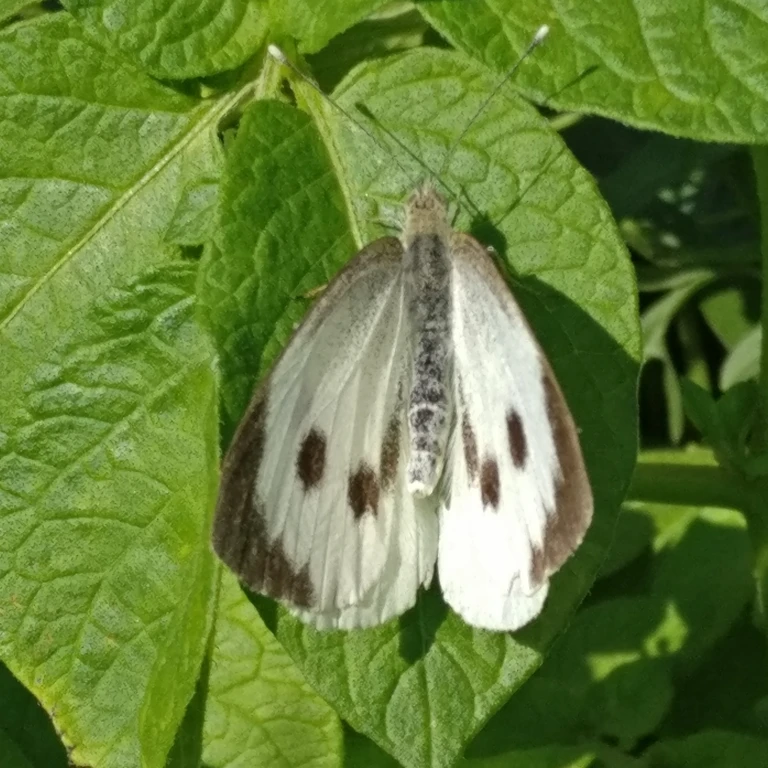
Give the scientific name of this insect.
Pieris brassicae
